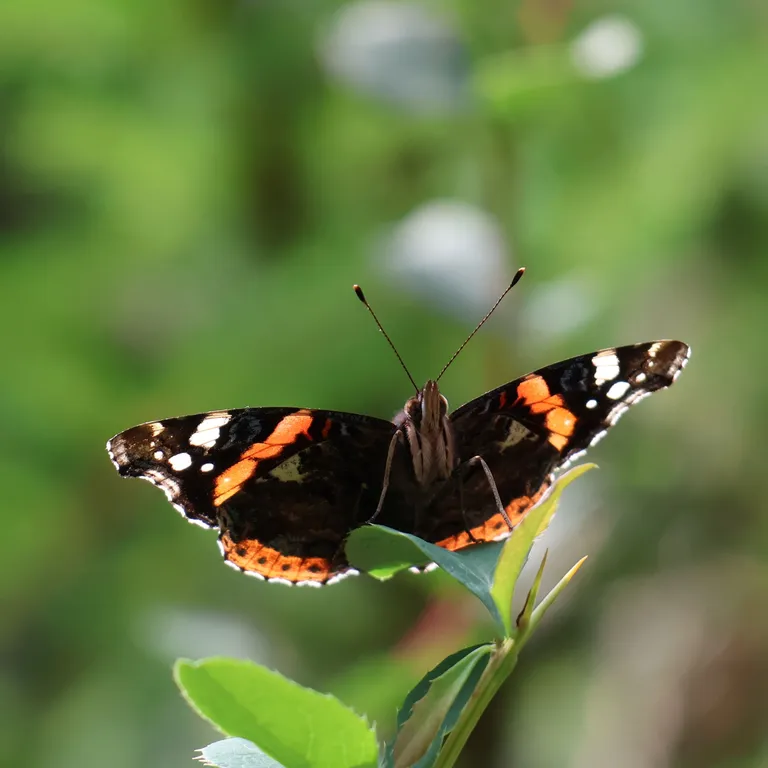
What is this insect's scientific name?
Vanessa atalanta
